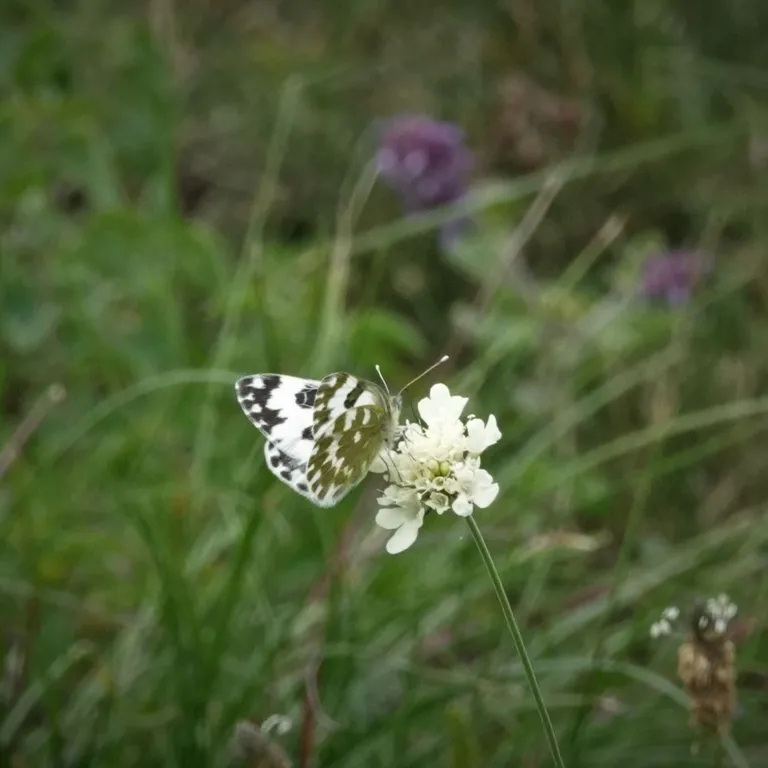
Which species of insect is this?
Pontia edusa
